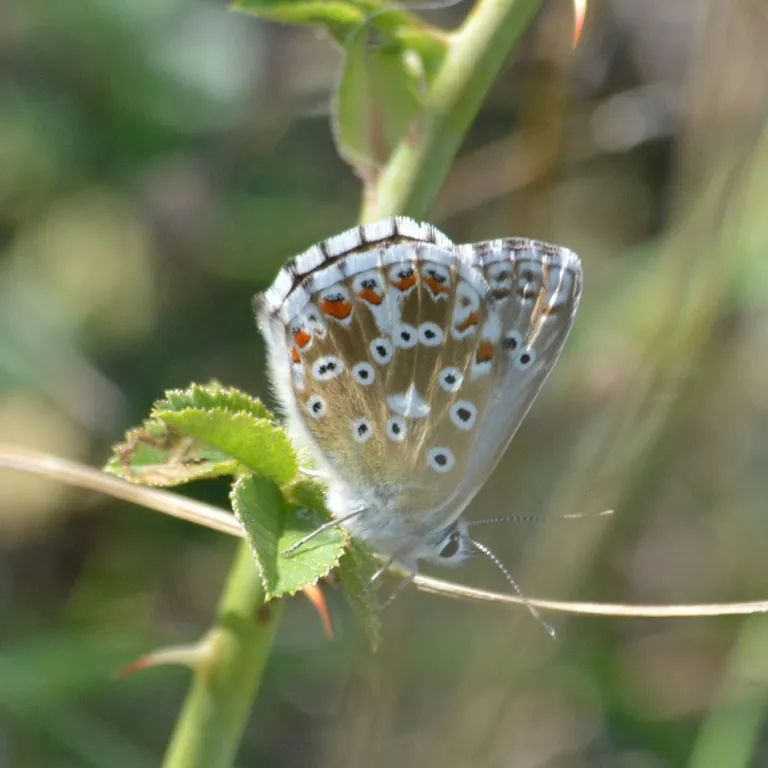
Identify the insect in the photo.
Lysandra coridon
